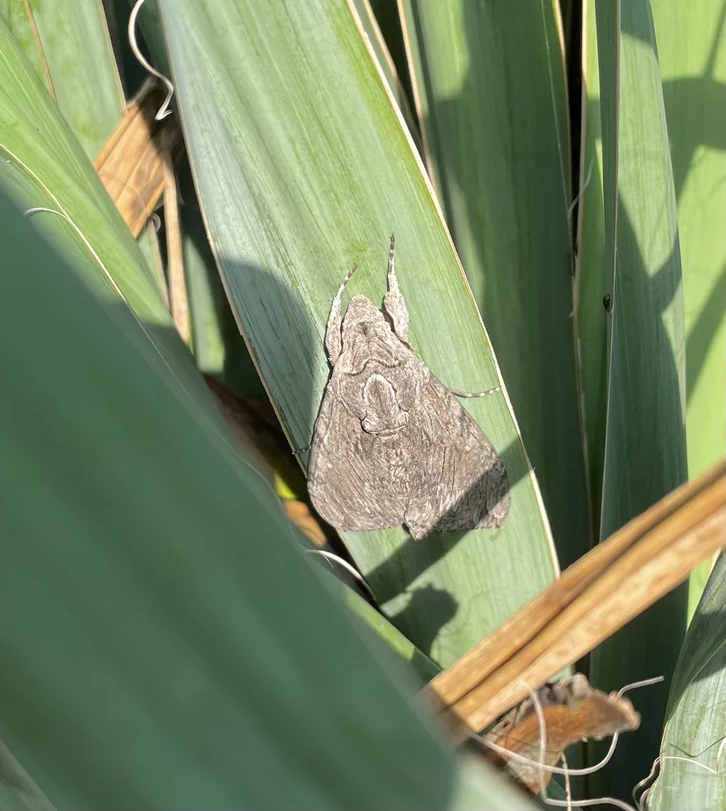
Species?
Agrius convolvuli
